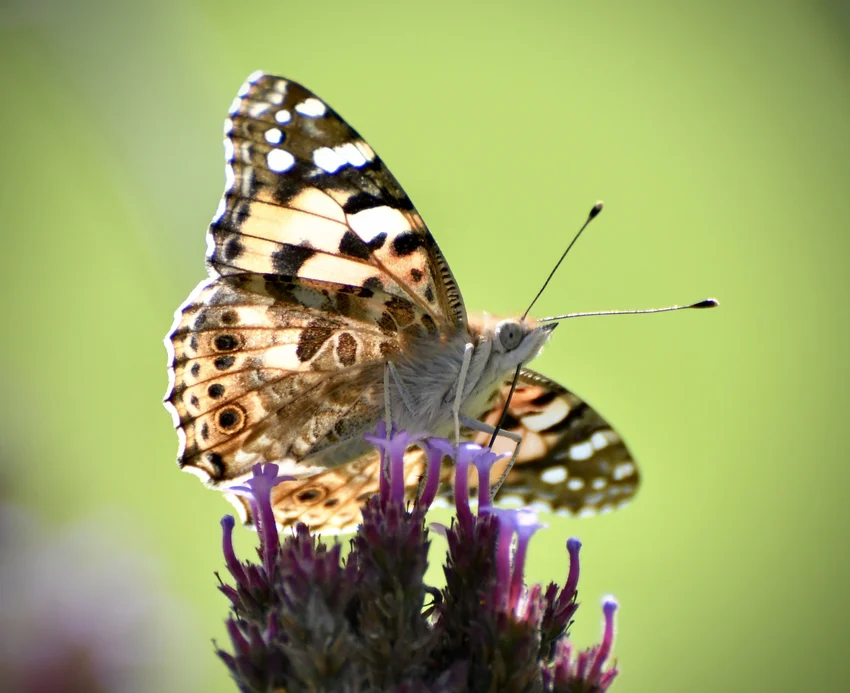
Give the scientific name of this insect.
Vanessa cardui
